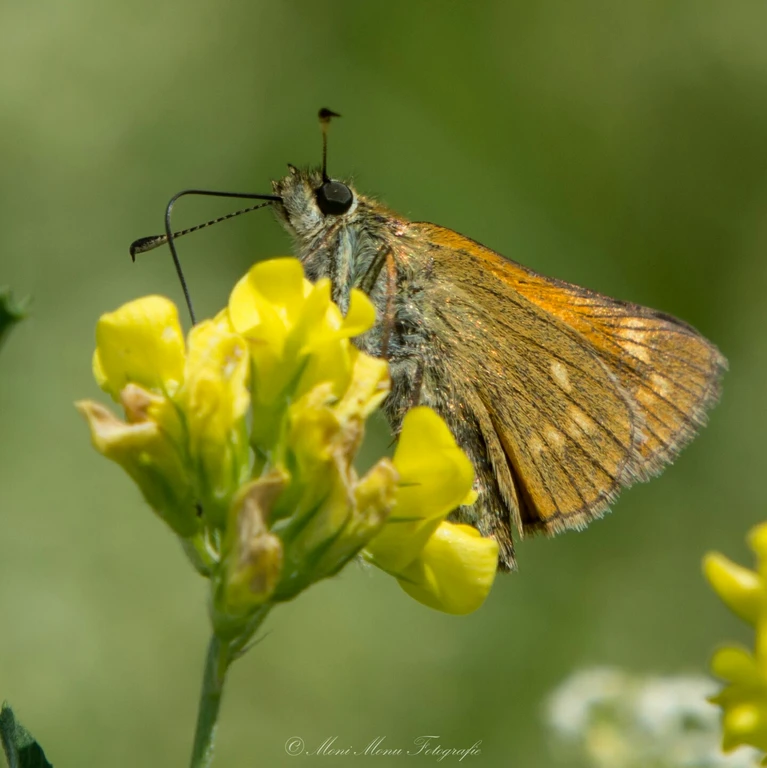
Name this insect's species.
Ochlodes sylvanus (also Ochlodes venata)
